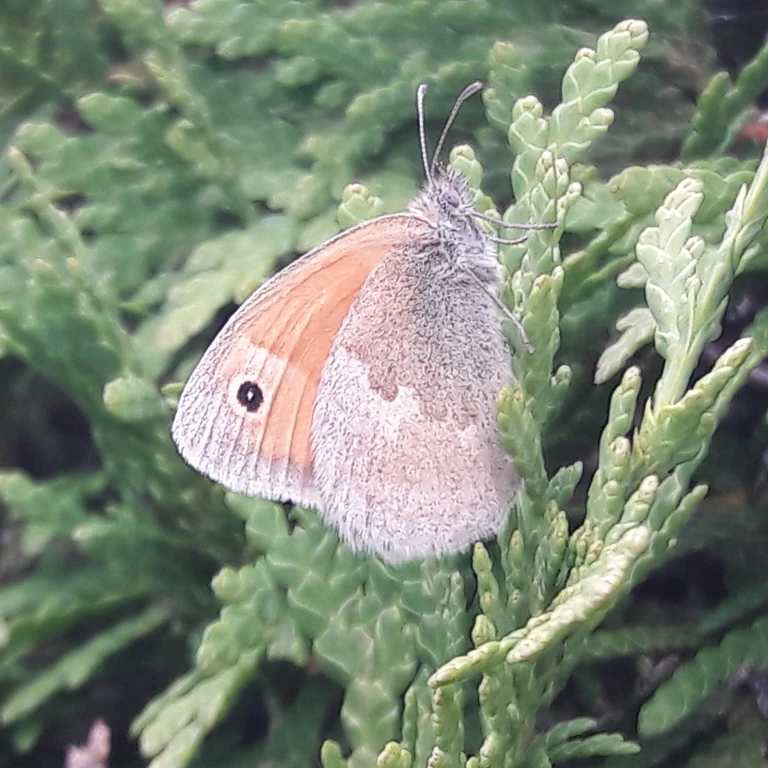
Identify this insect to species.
Coenonympha pamphilus
